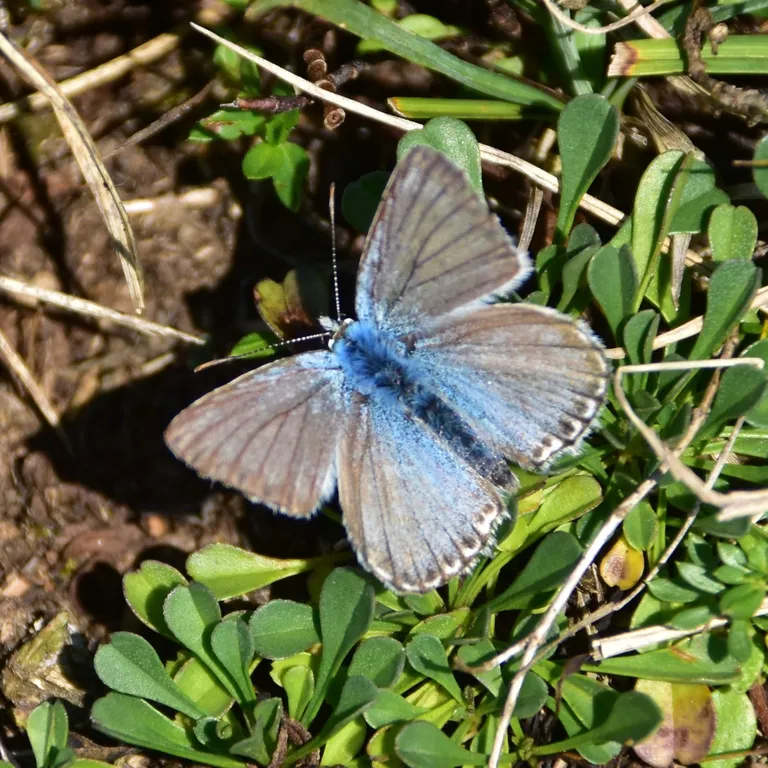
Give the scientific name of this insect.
Lysandra coridon
